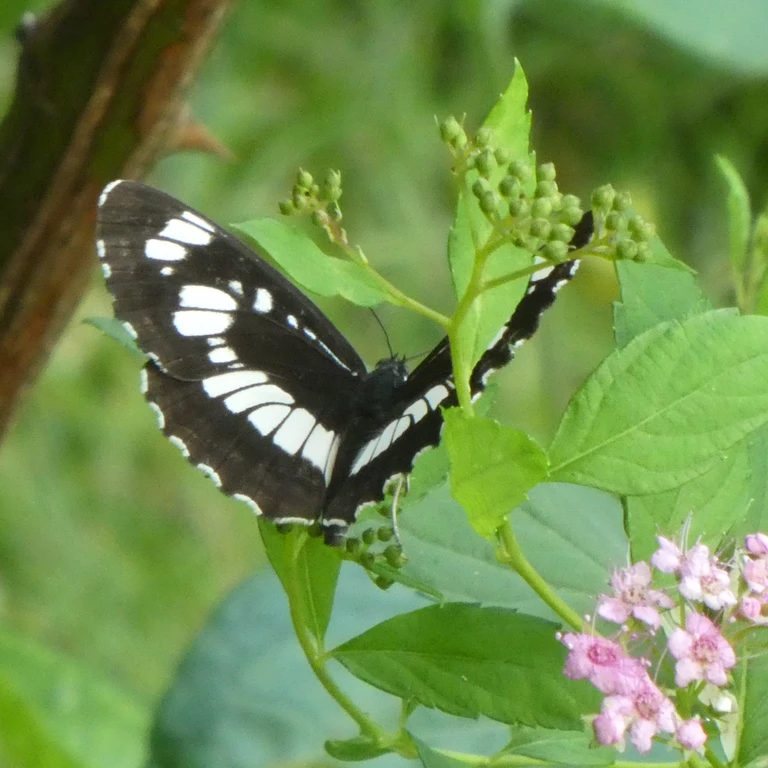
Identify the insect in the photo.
Neptis rivularis
